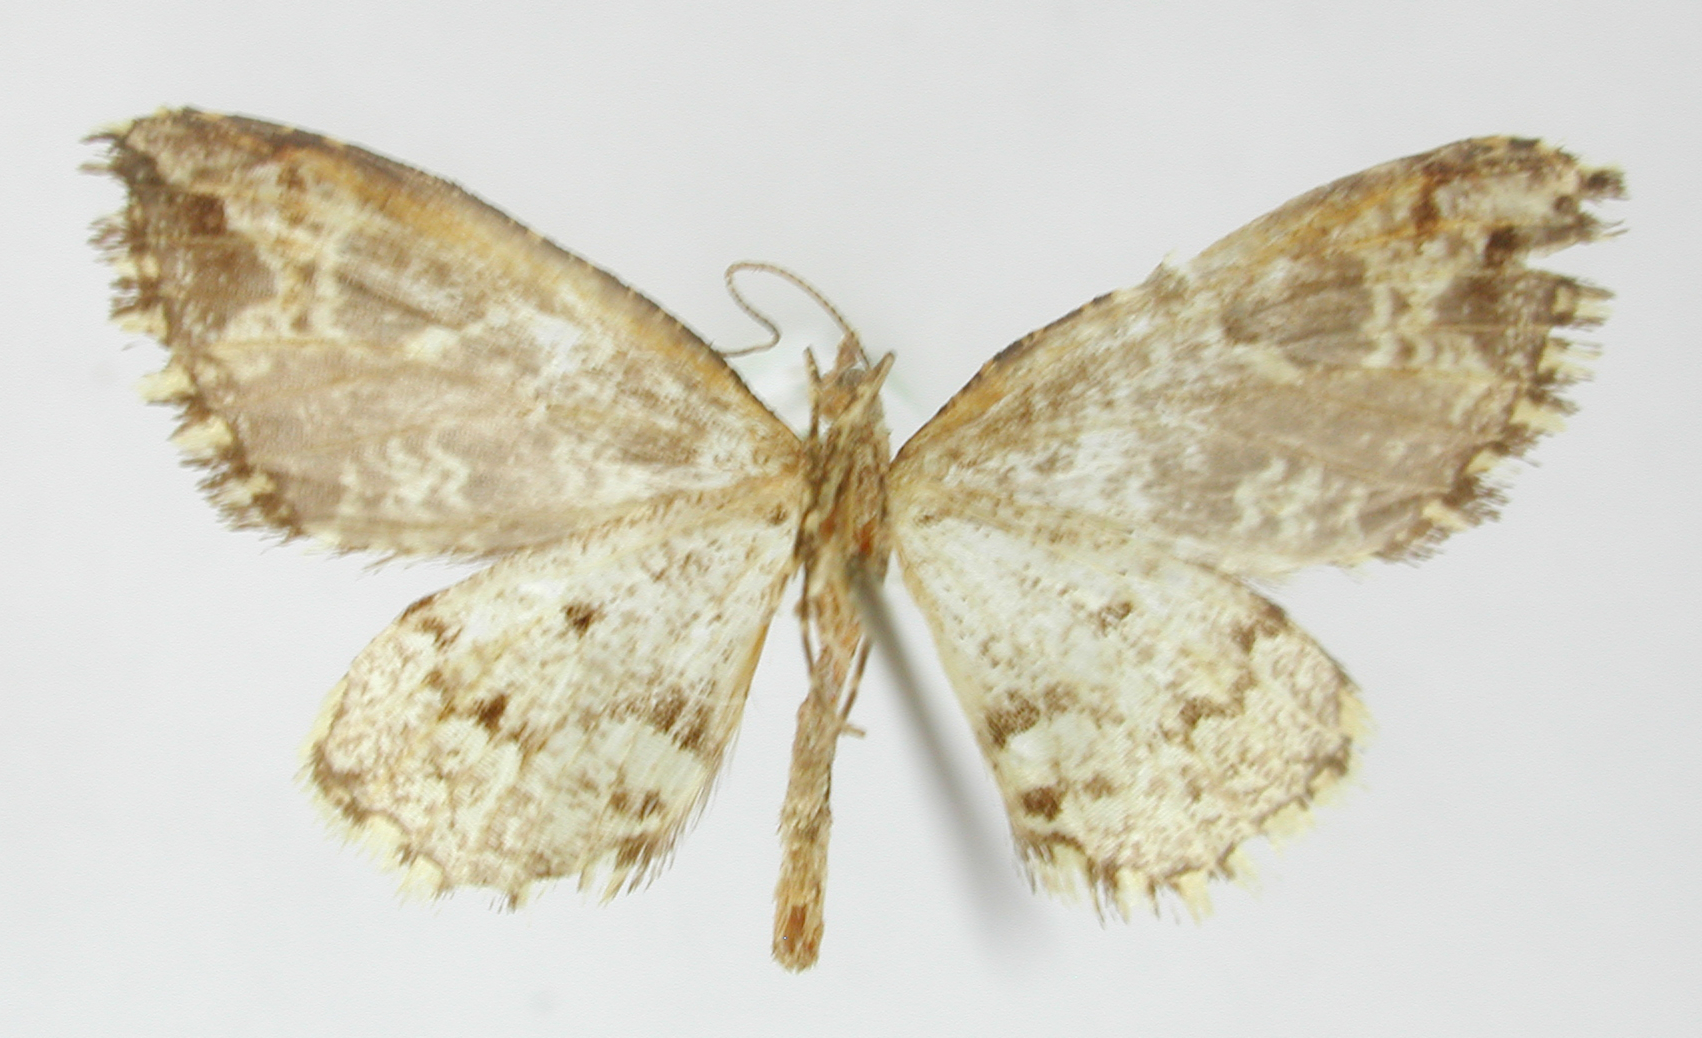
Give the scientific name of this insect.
Psaliodes apostata
